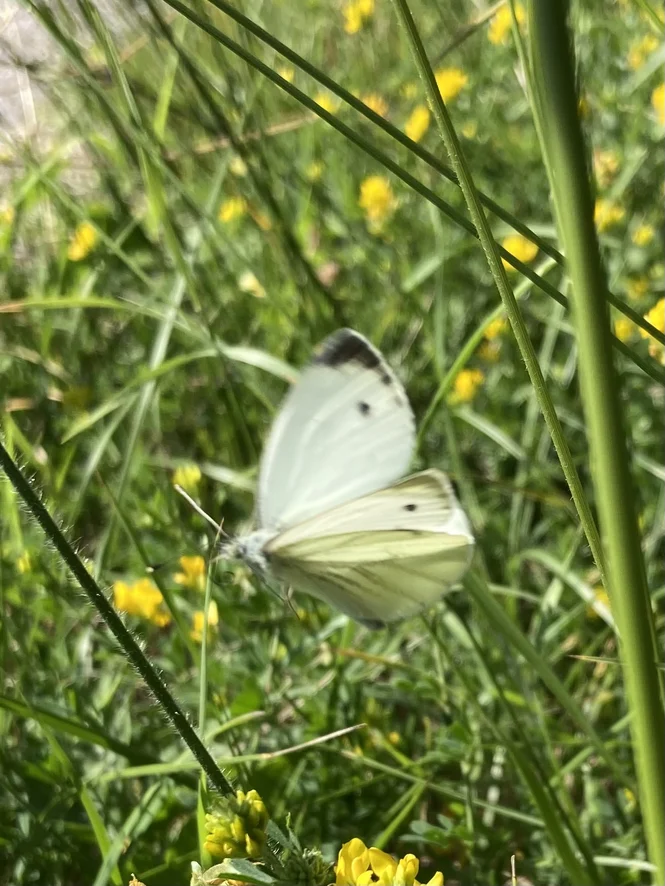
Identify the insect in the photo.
Pieris napi
